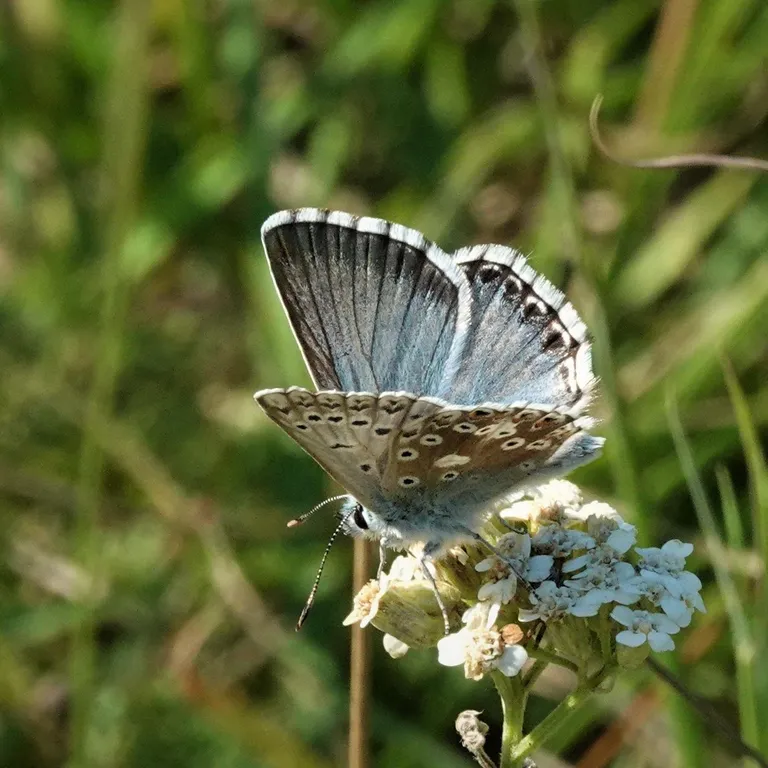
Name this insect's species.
Lysandra coridon
